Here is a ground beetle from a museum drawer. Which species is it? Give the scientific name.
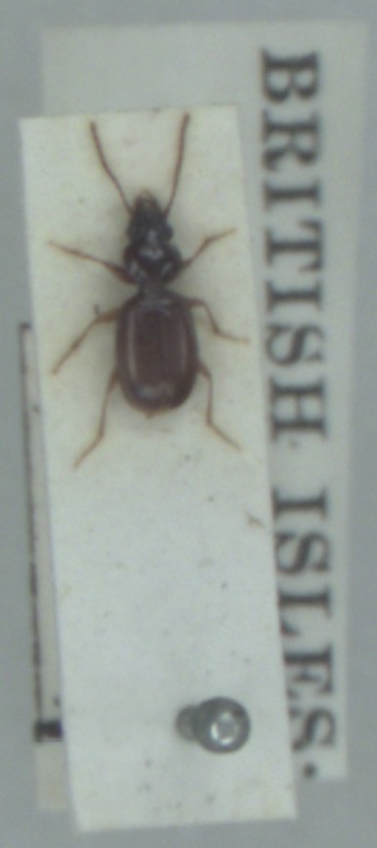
Epaphius secalis
